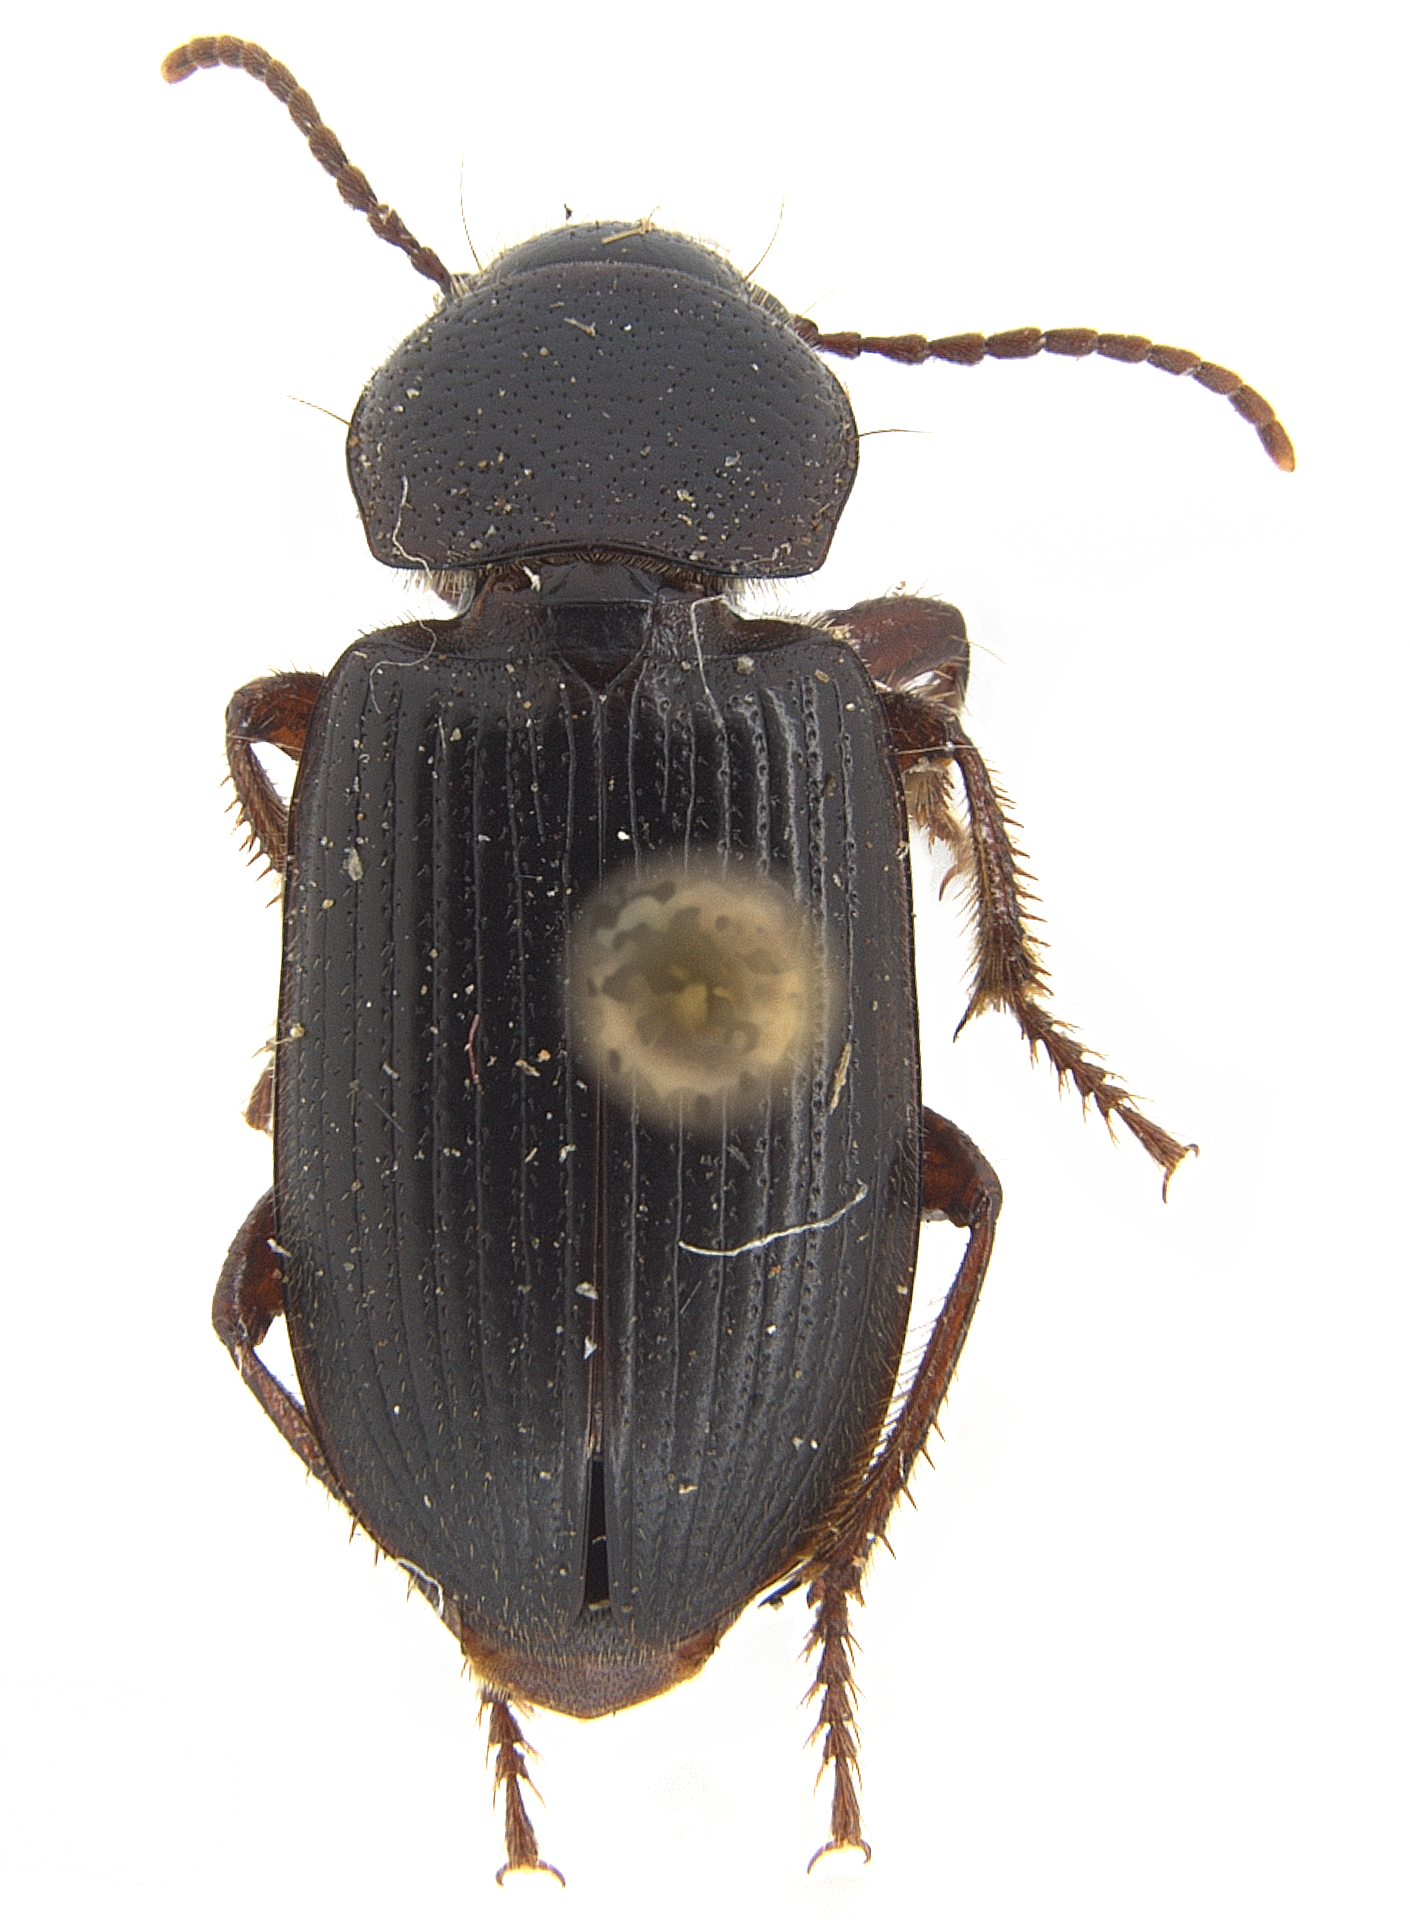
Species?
Dicheirus piceus
